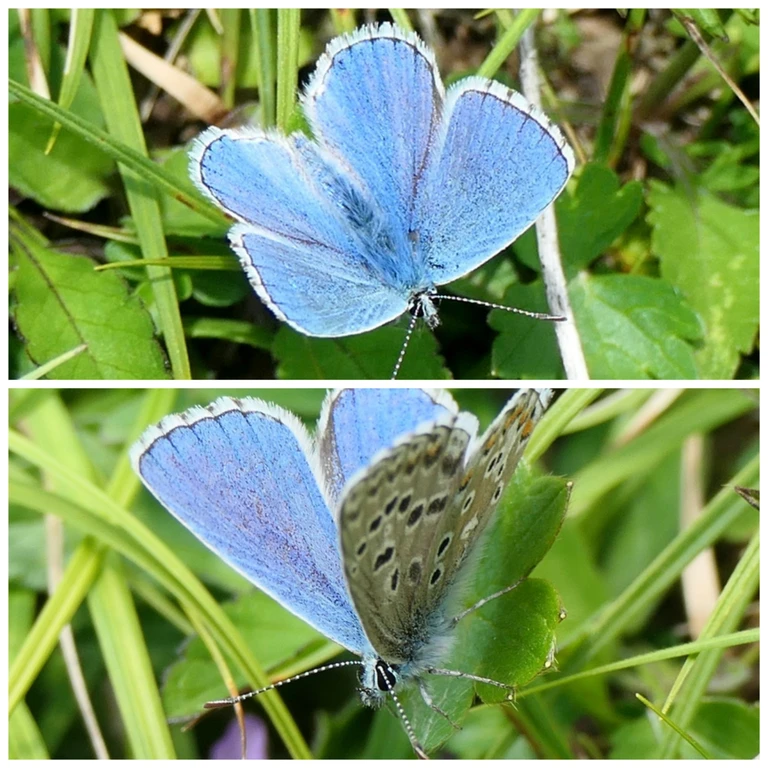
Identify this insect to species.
Lysandra bellargus
